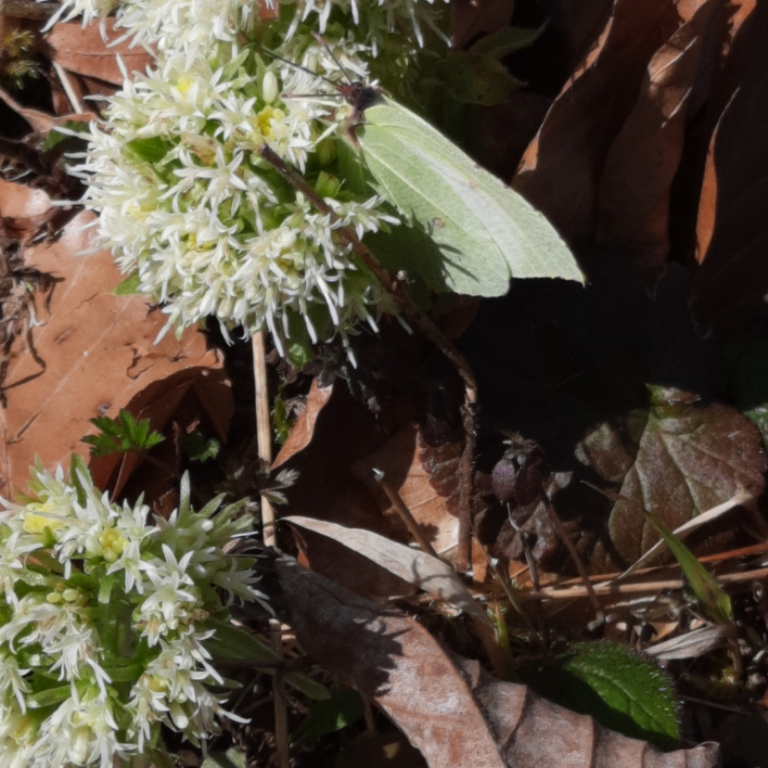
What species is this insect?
Gonepteryx rhamni
